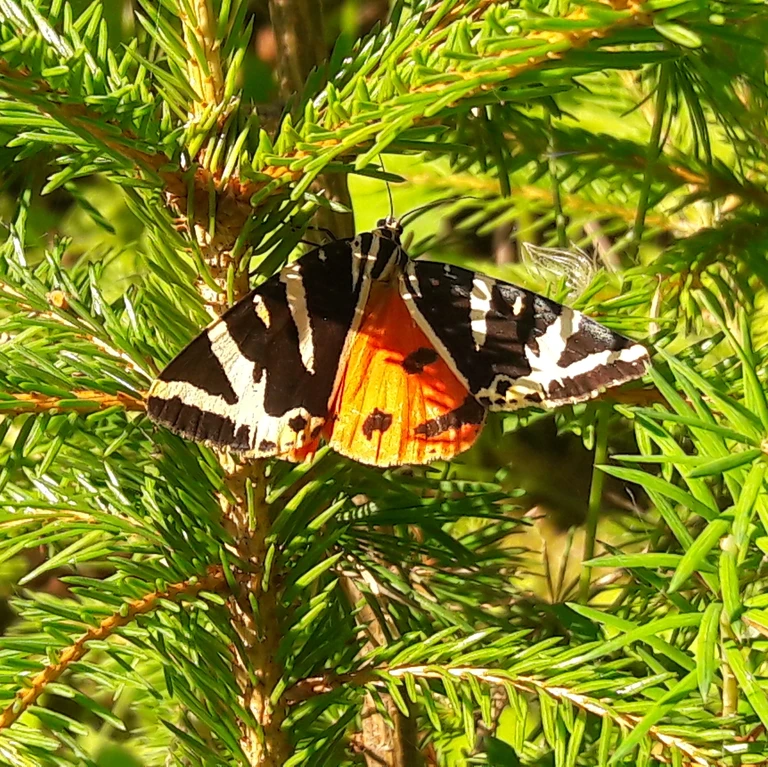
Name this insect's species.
Euplagia quadripunctaria
